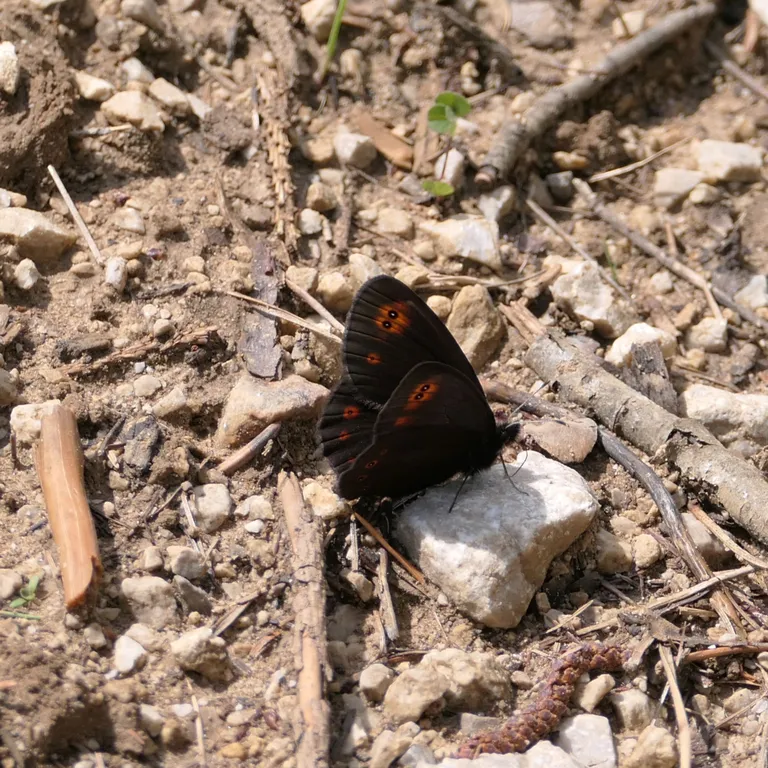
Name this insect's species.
Erebia medusa
